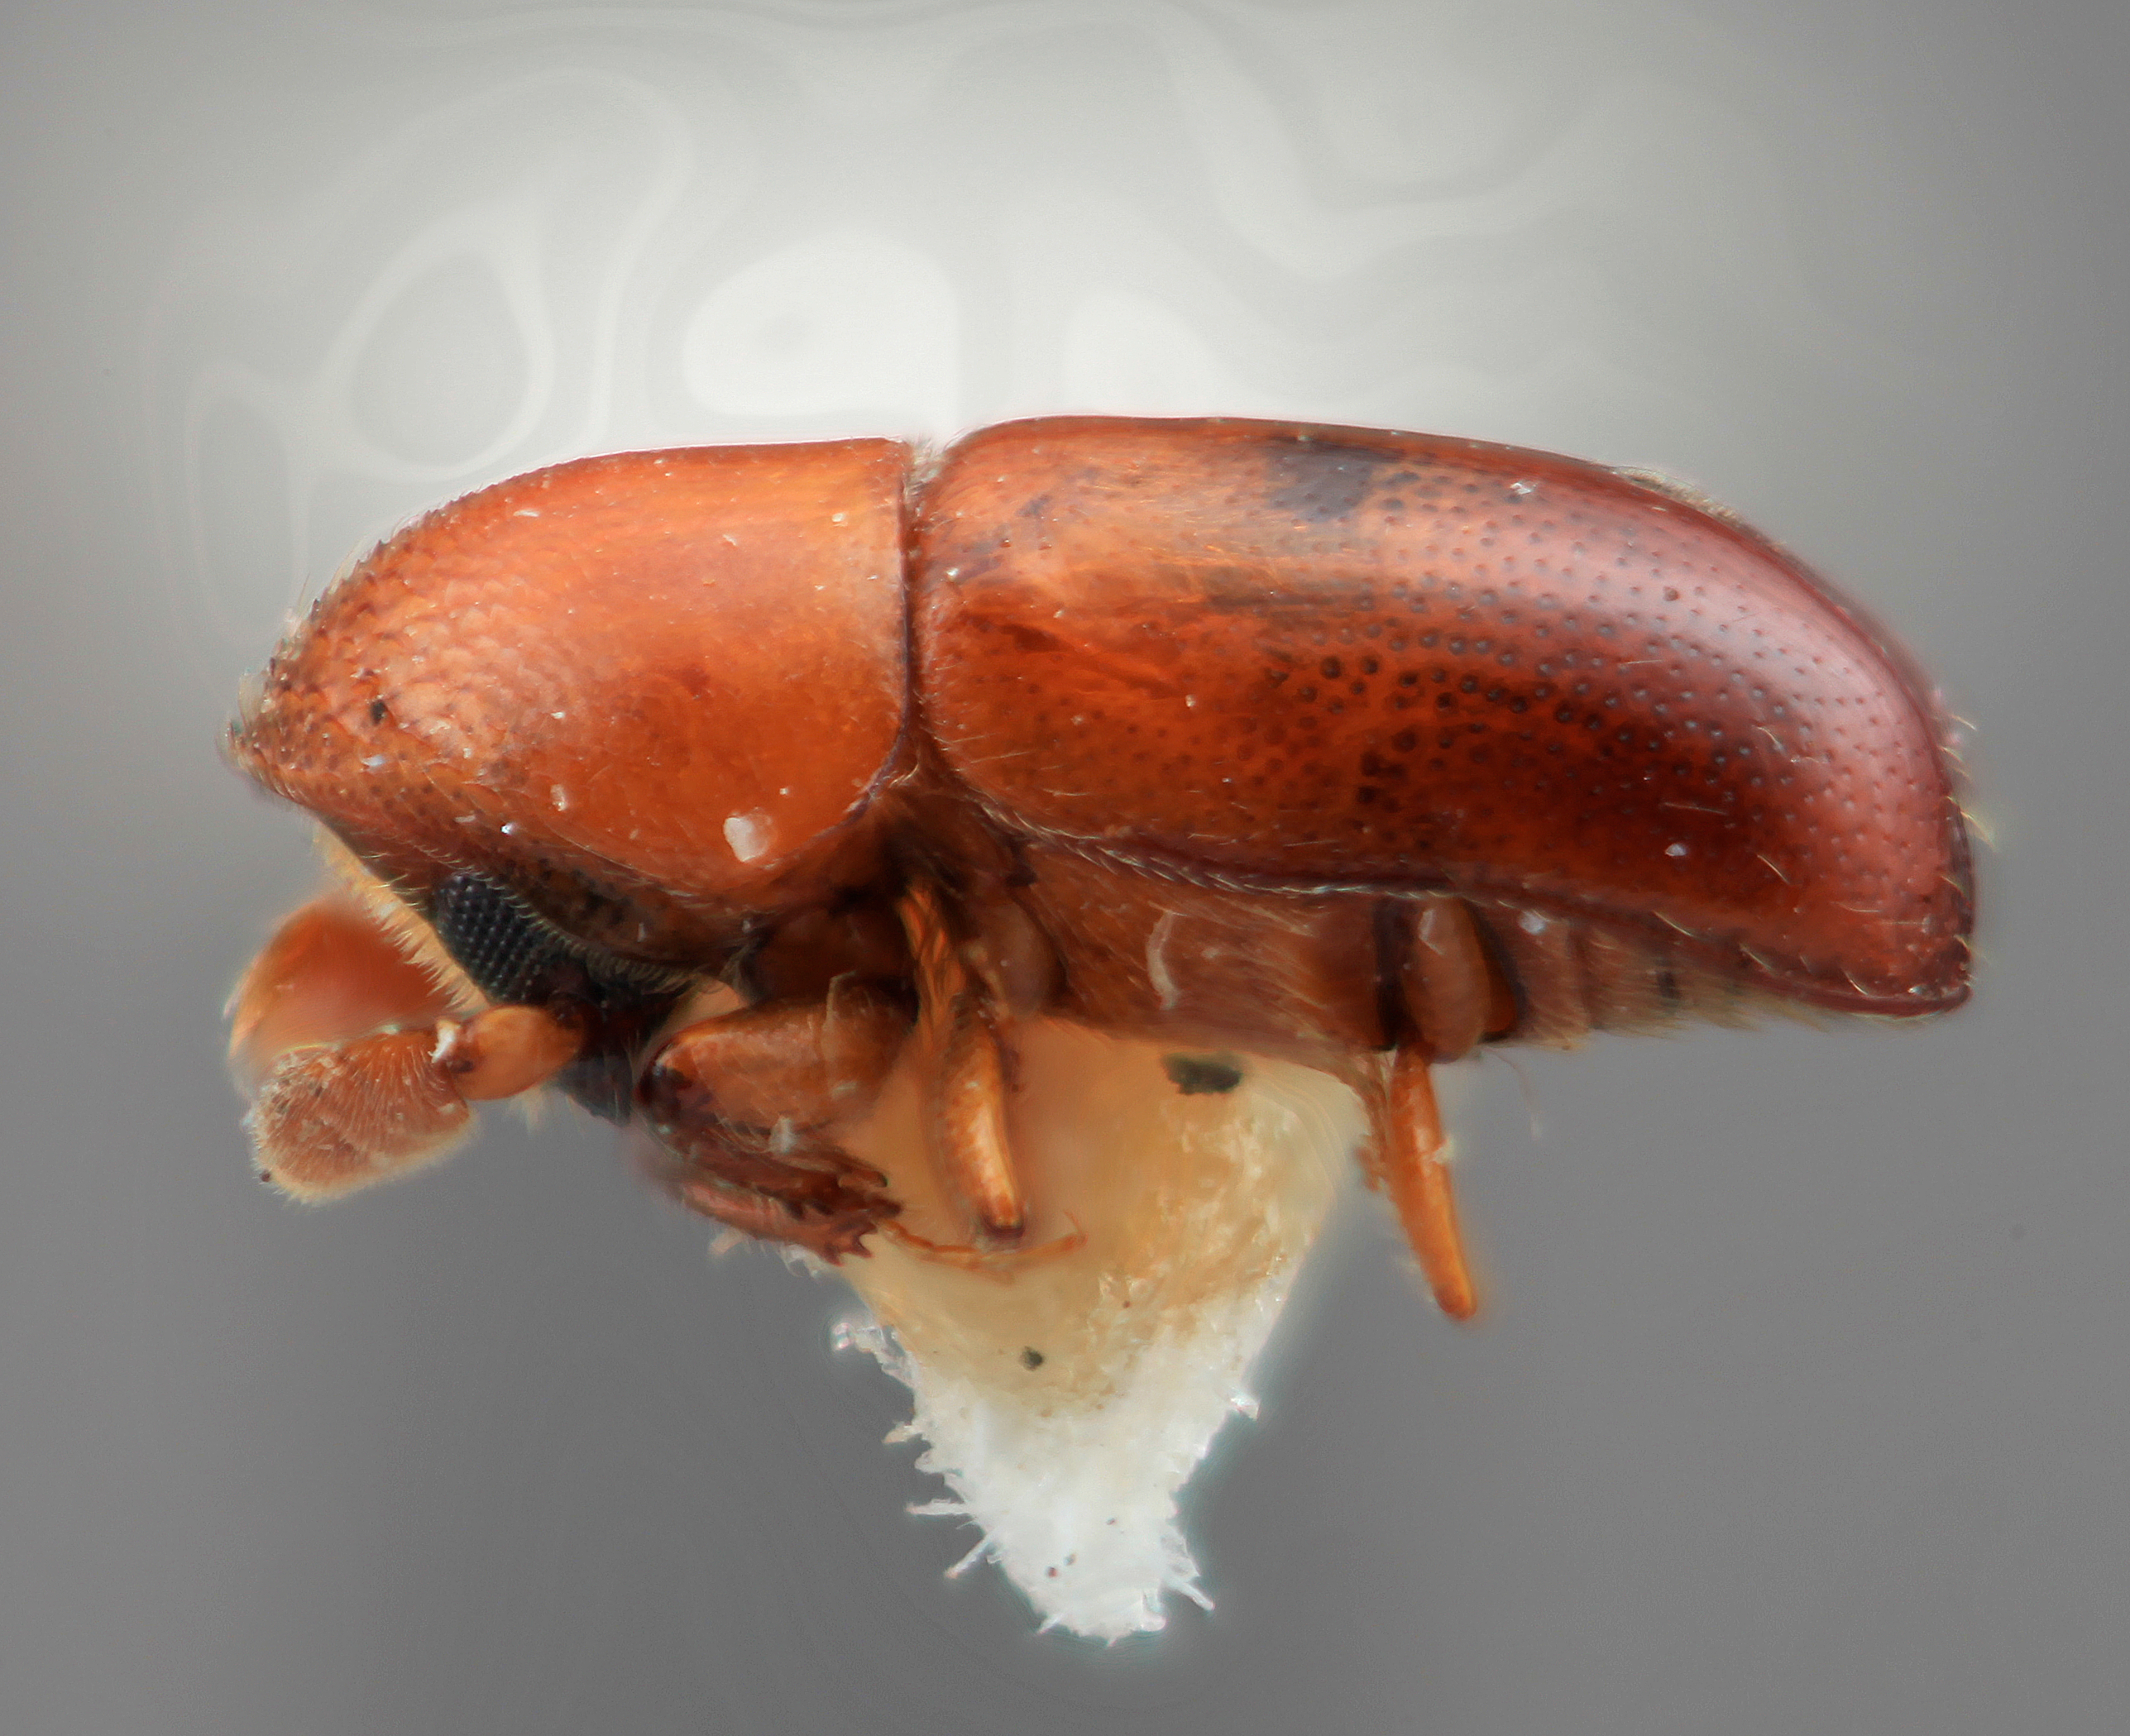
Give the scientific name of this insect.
Corthylus diligens
